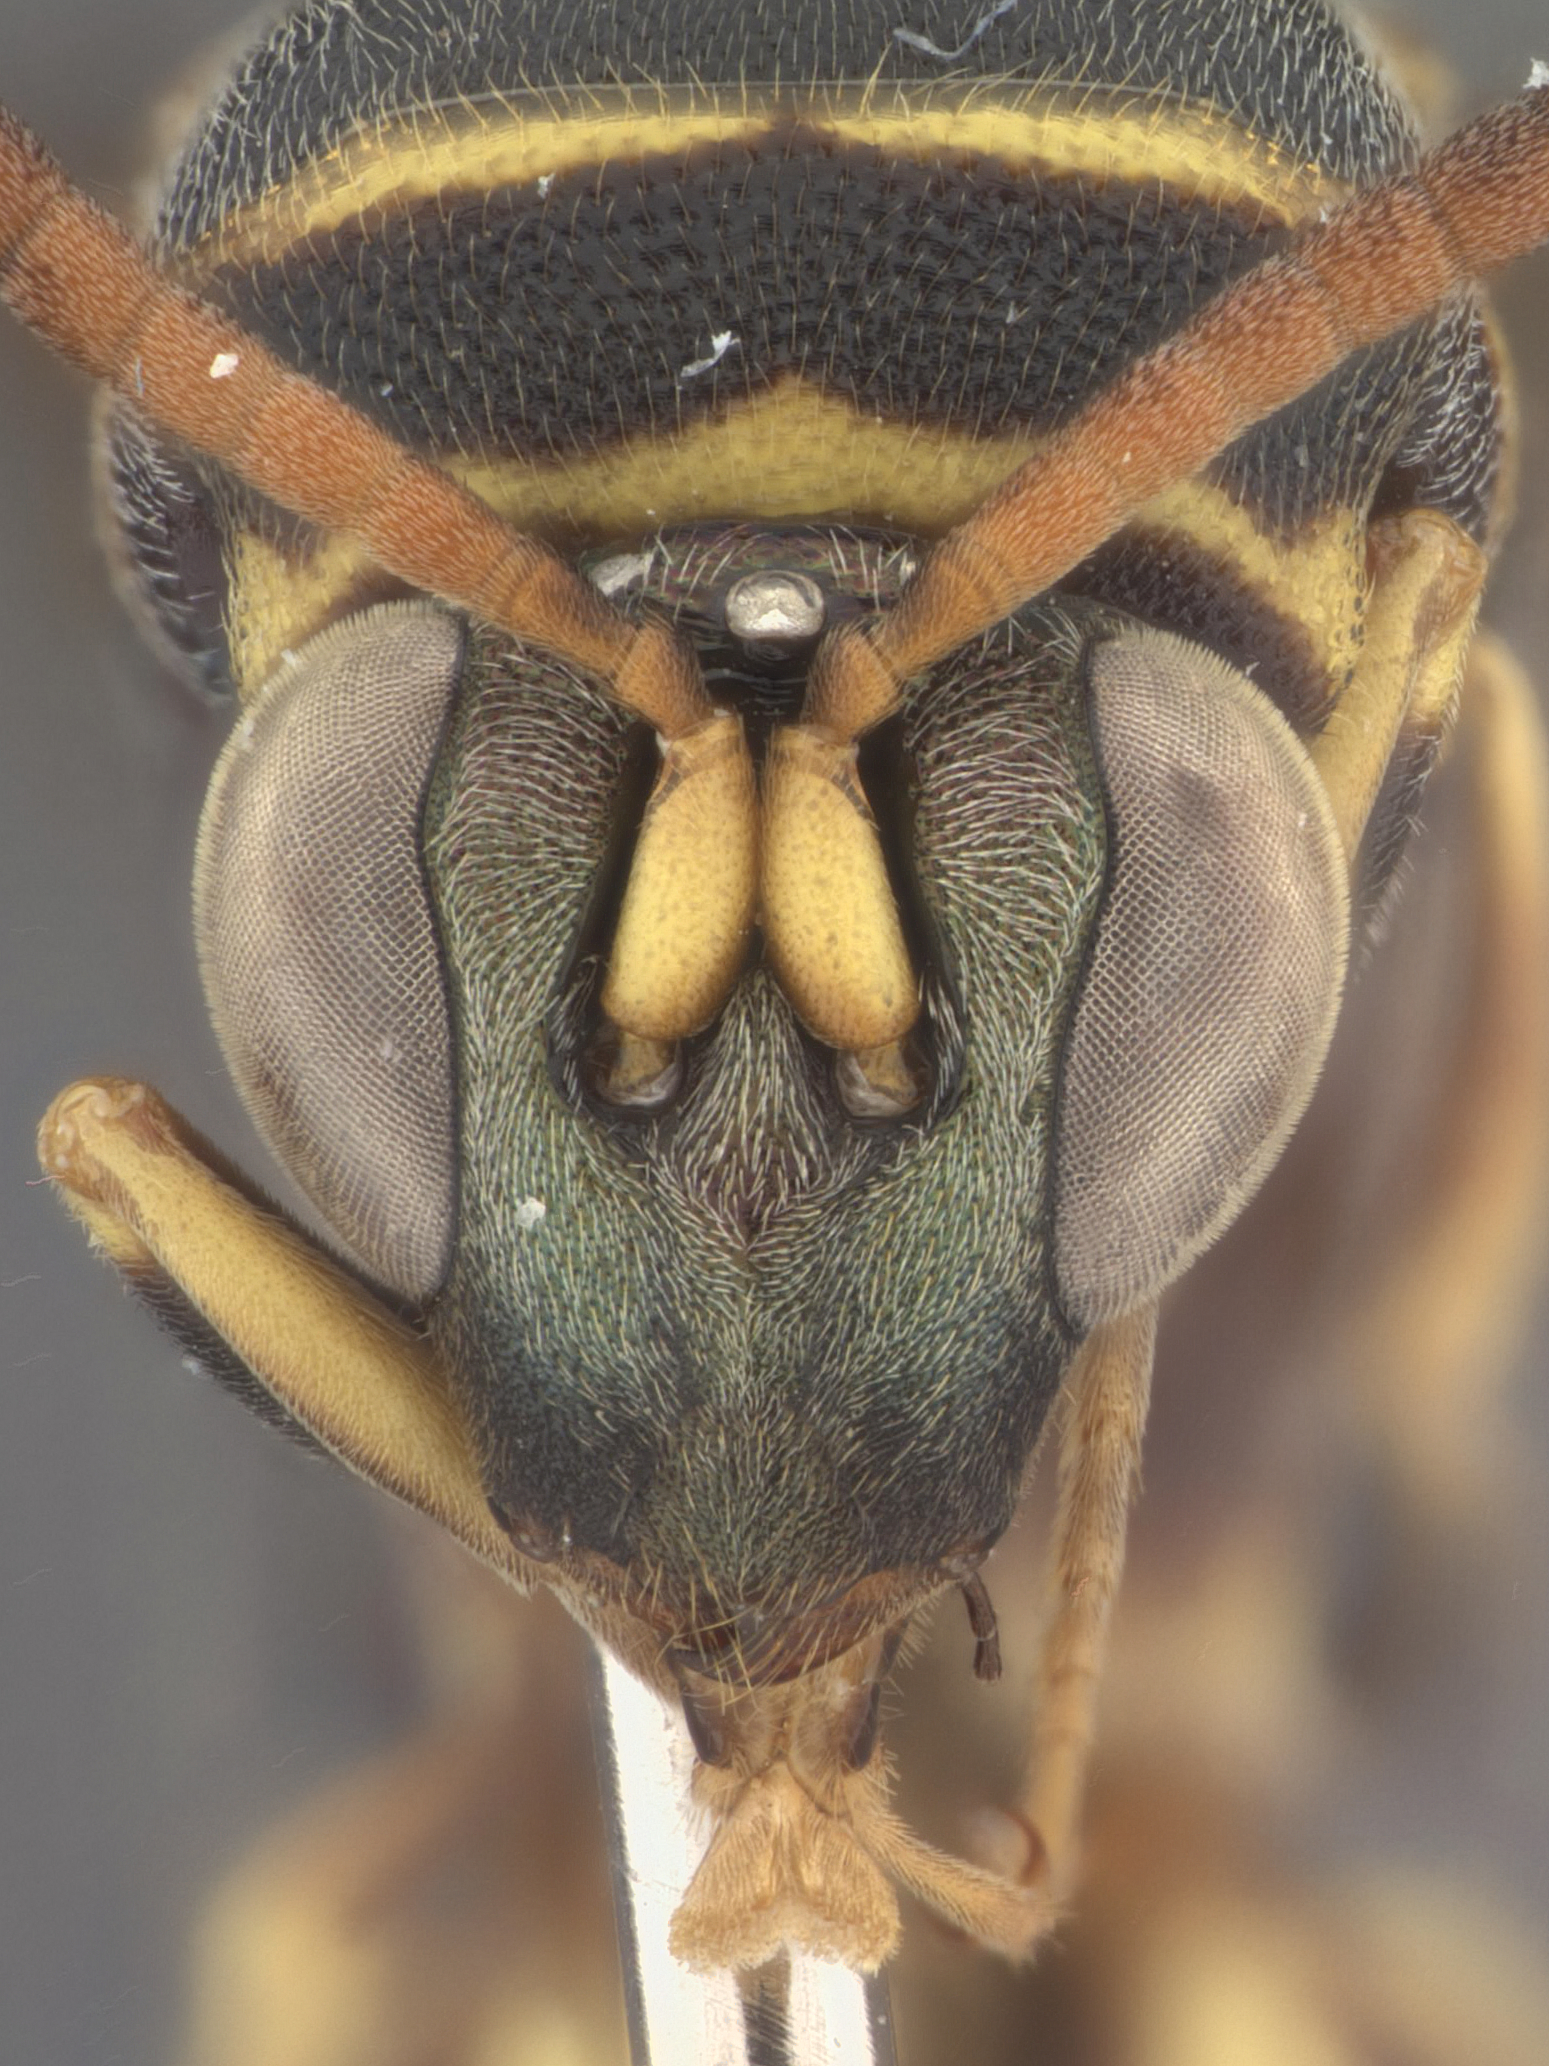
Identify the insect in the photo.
Leucospis pinna
